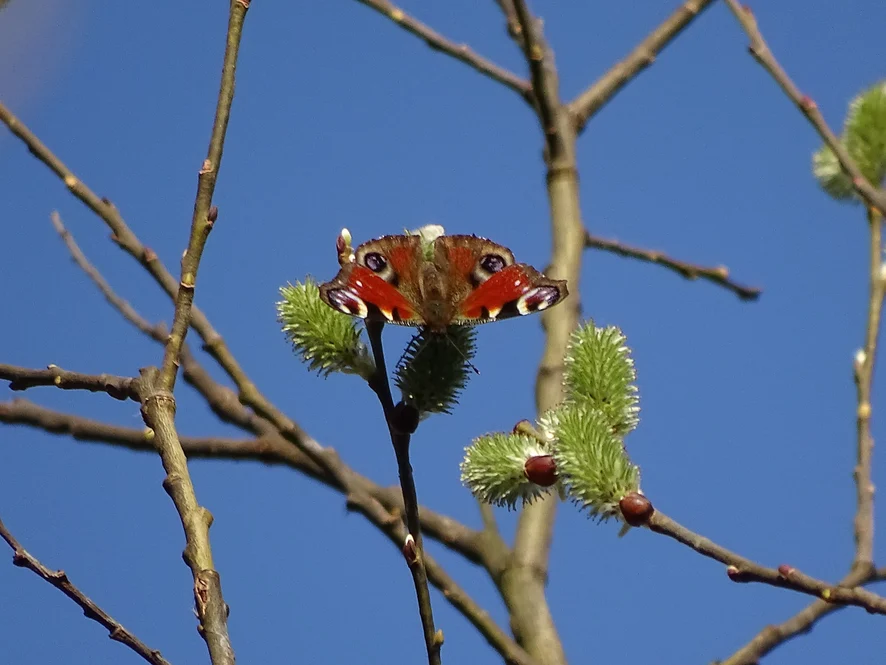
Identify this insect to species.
Aglais io
